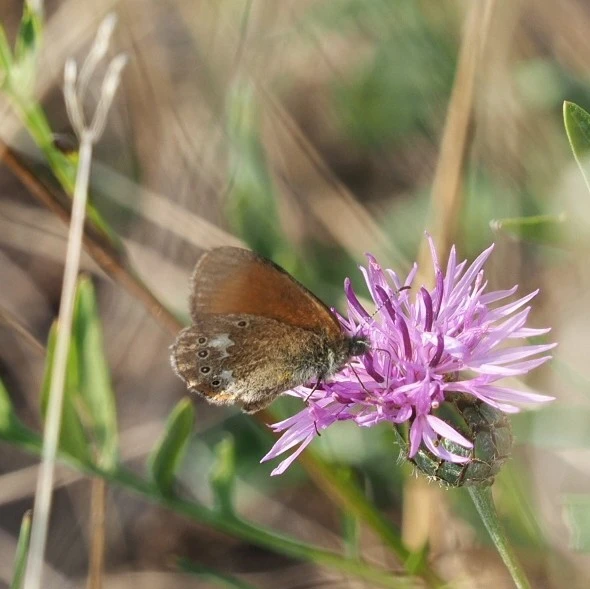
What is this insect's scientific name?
Coenonympha glycerion (also Coenonympha iphis)
